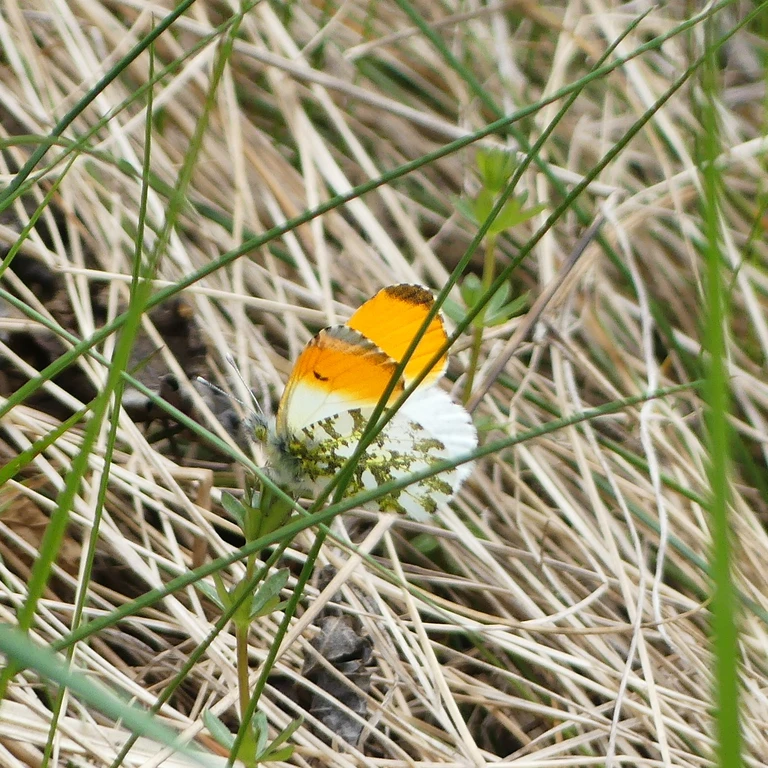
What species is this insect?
Anthocharis cardamines
